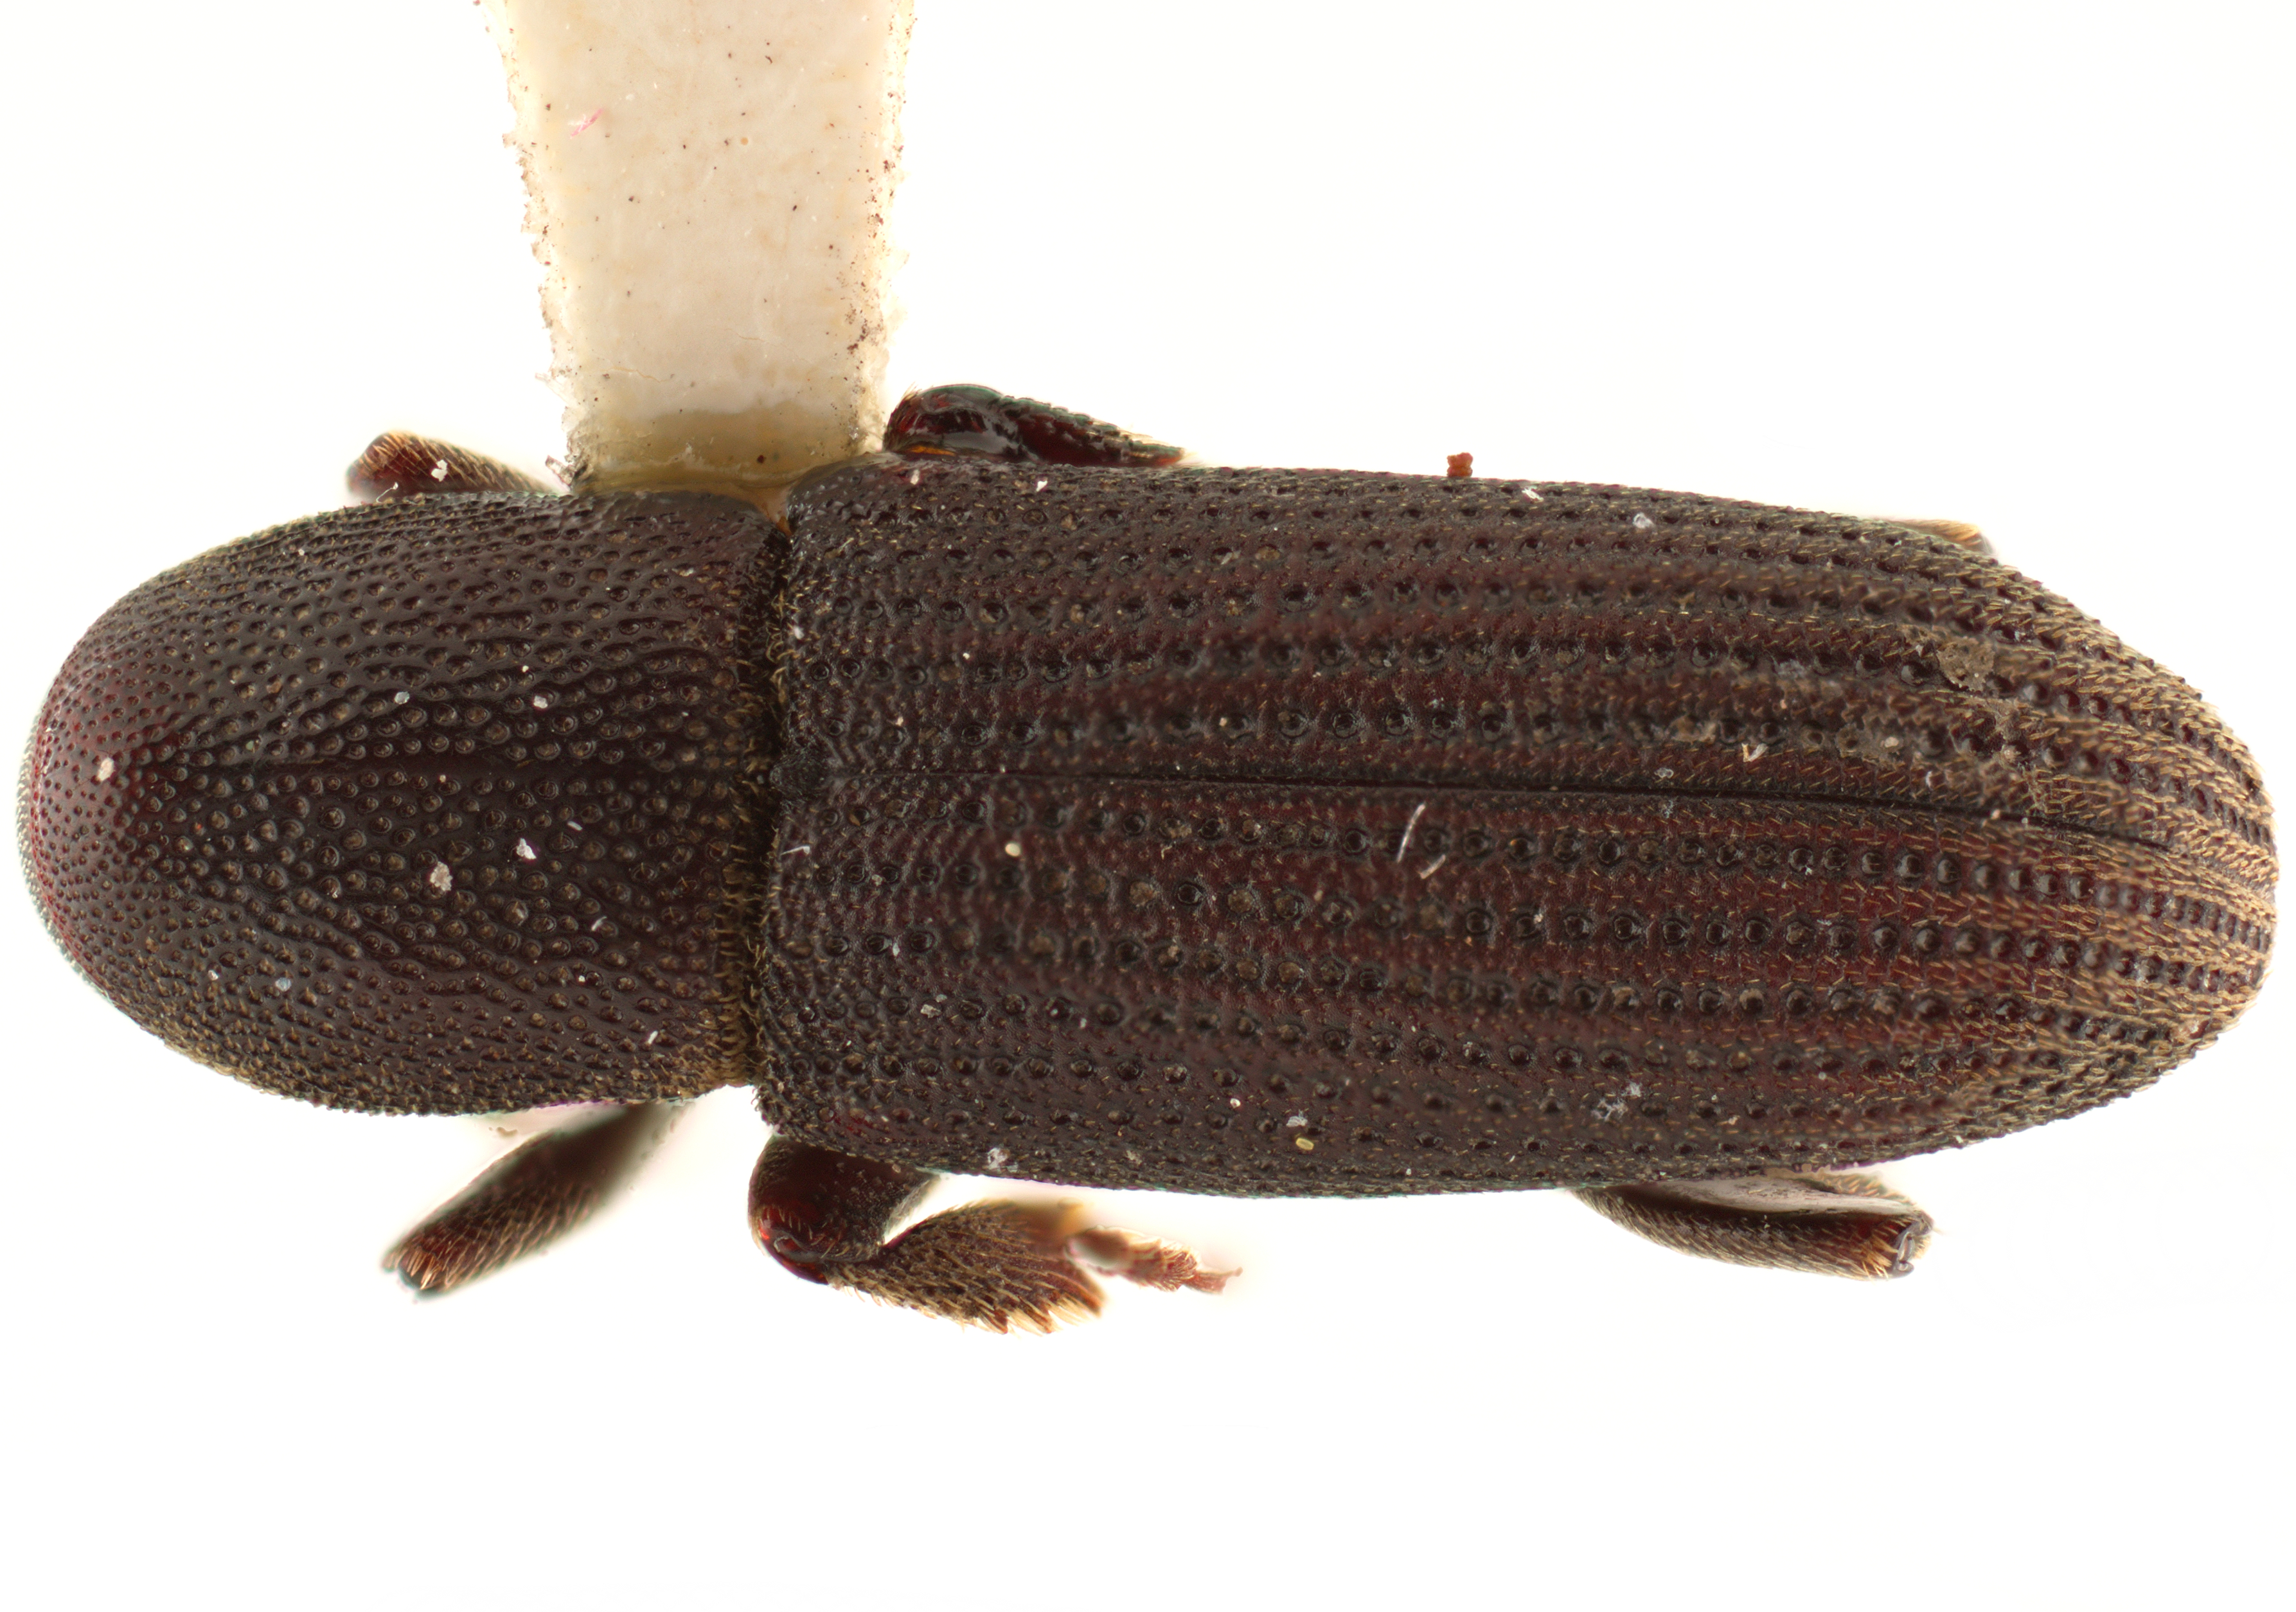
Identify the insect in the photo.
Hylastes macer
